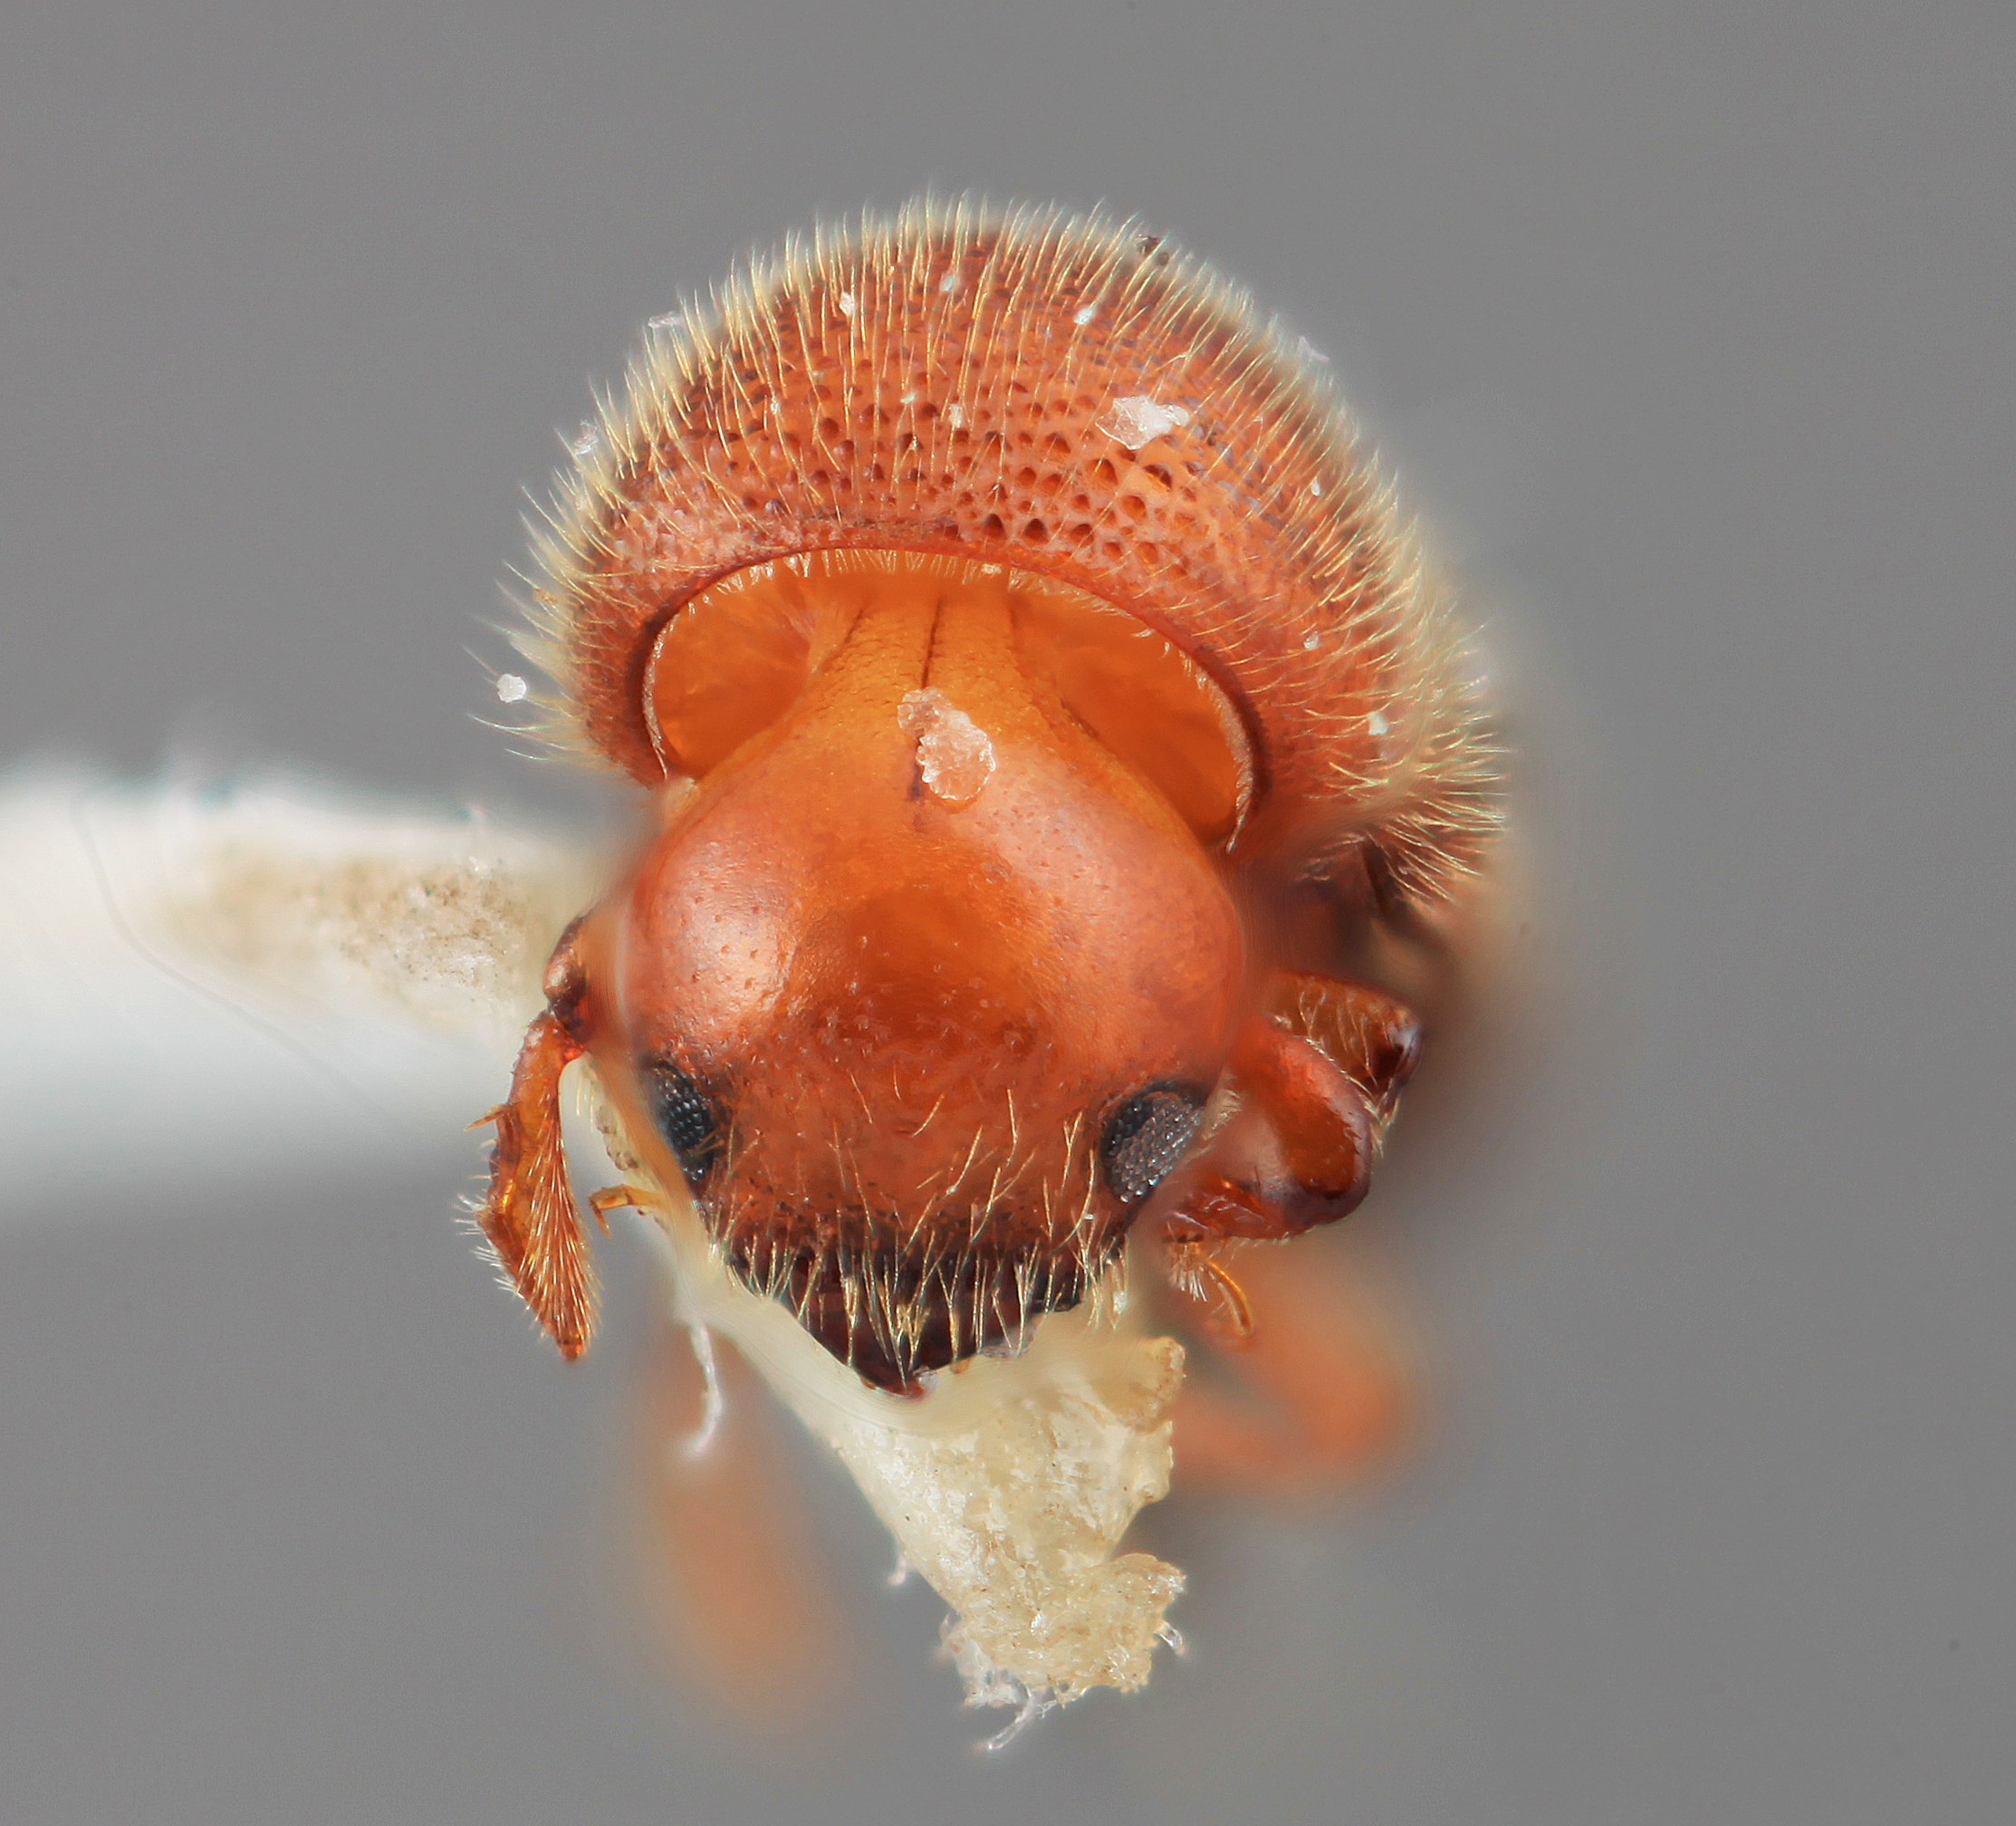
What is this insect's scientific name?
Dryocoetoides velutinus
